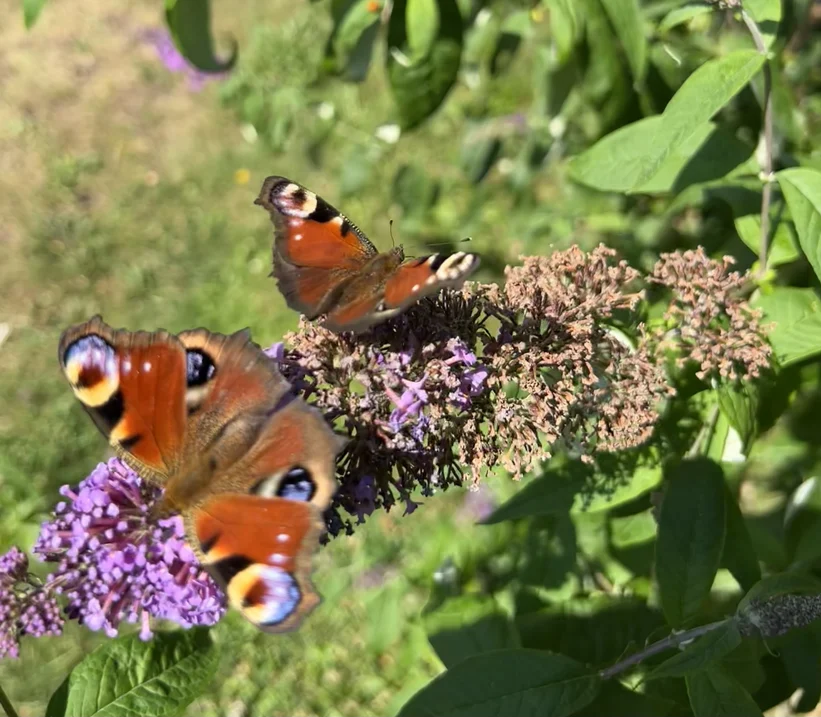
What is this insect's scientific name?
Aglais io
